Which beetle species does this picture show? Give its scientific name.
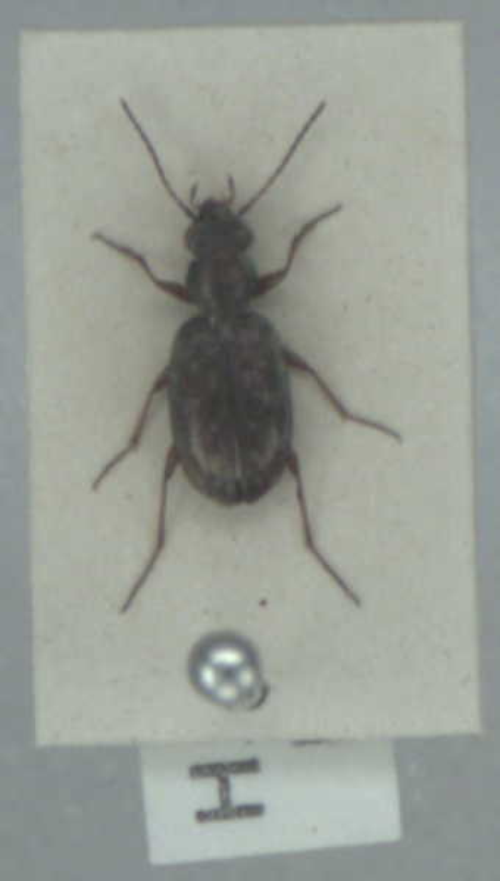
Asaphidion pallipes
